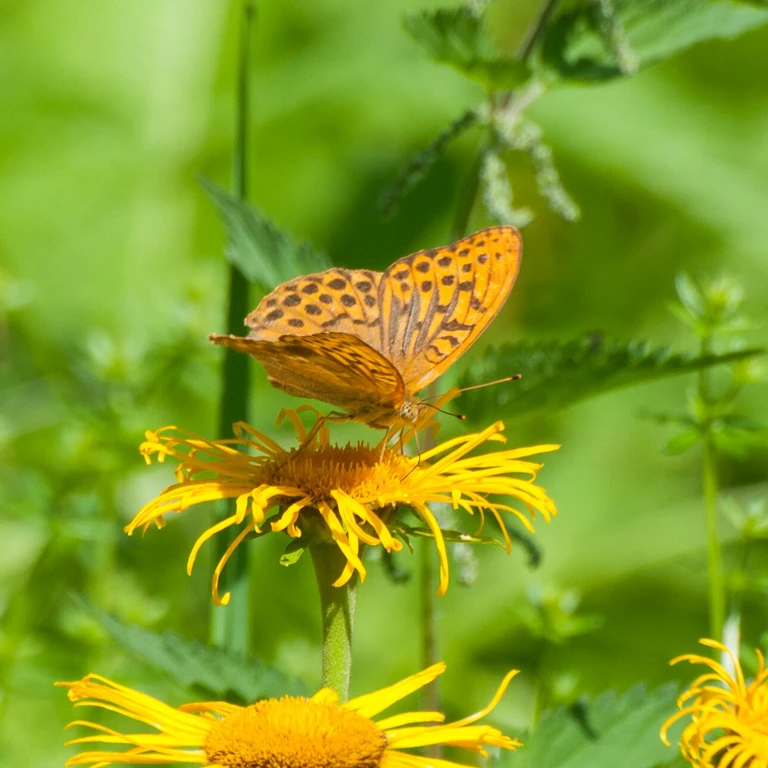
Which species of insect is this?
Argynnis paphia
